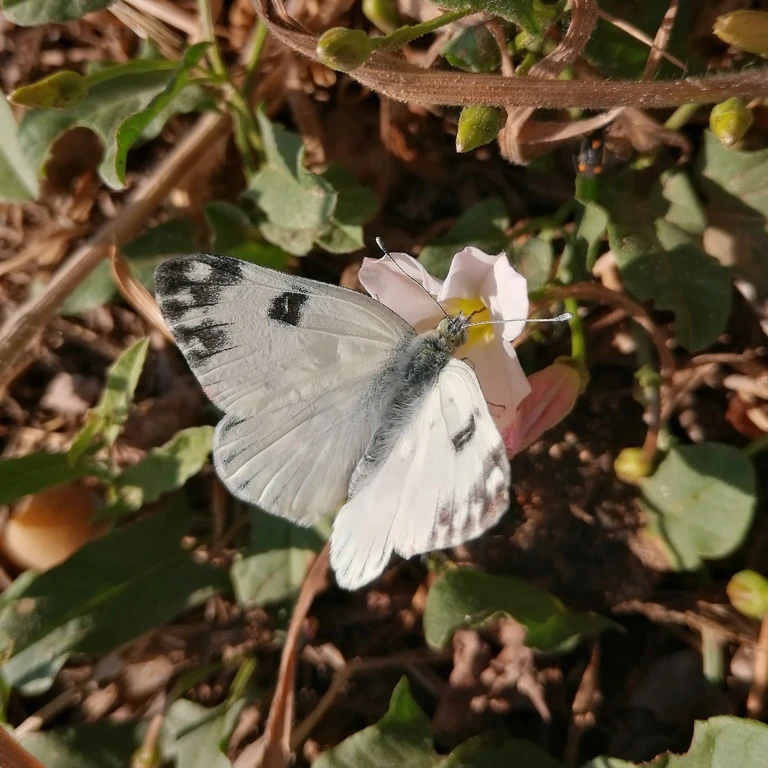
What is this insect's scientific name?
Pontia edusa
